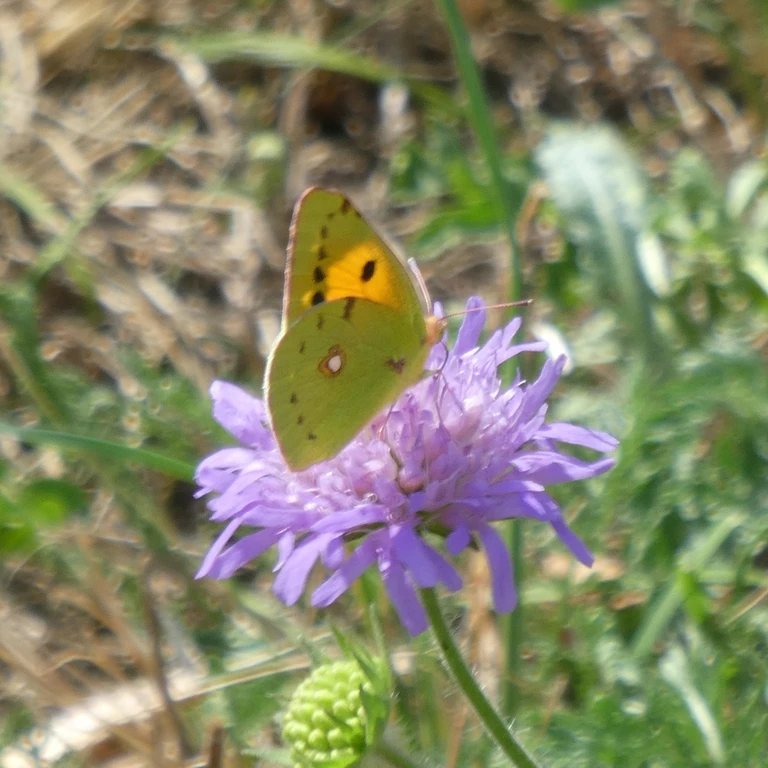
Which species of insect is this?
Colias croceus
